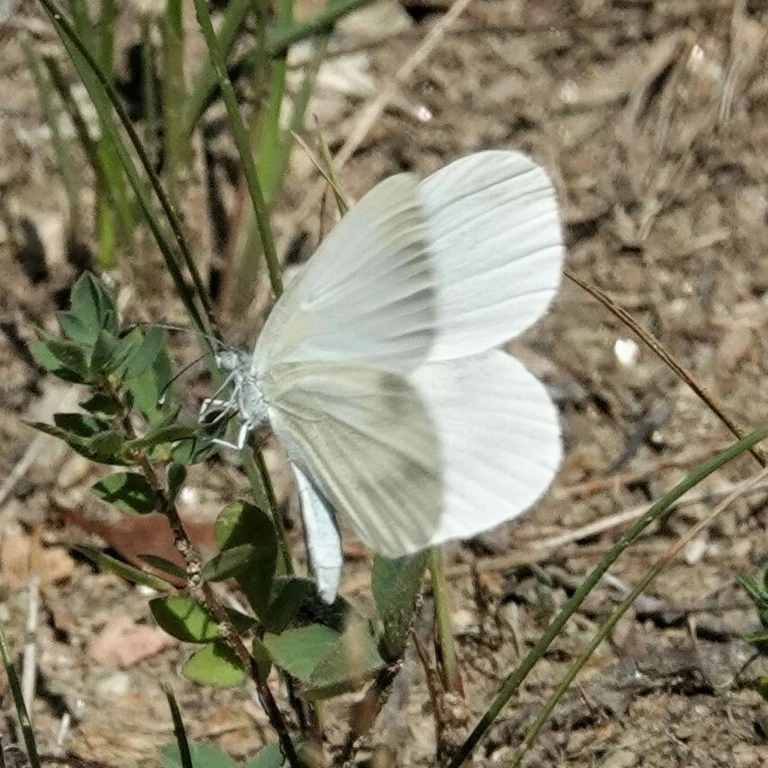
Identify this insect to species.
Leptidea sinapis/juvernica
